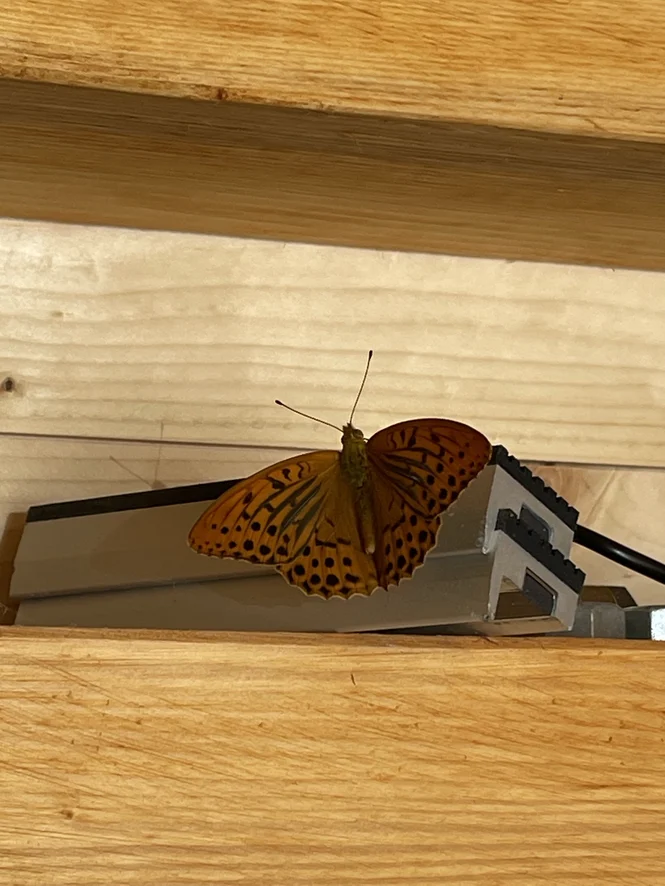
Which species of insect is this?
Argynnis paphia
